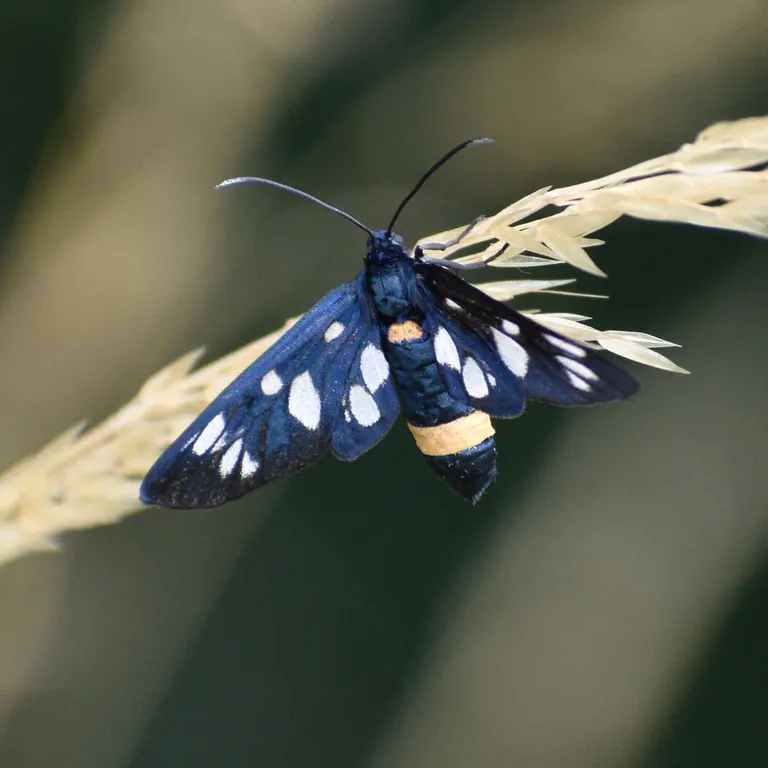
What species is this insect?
Amata phegea
